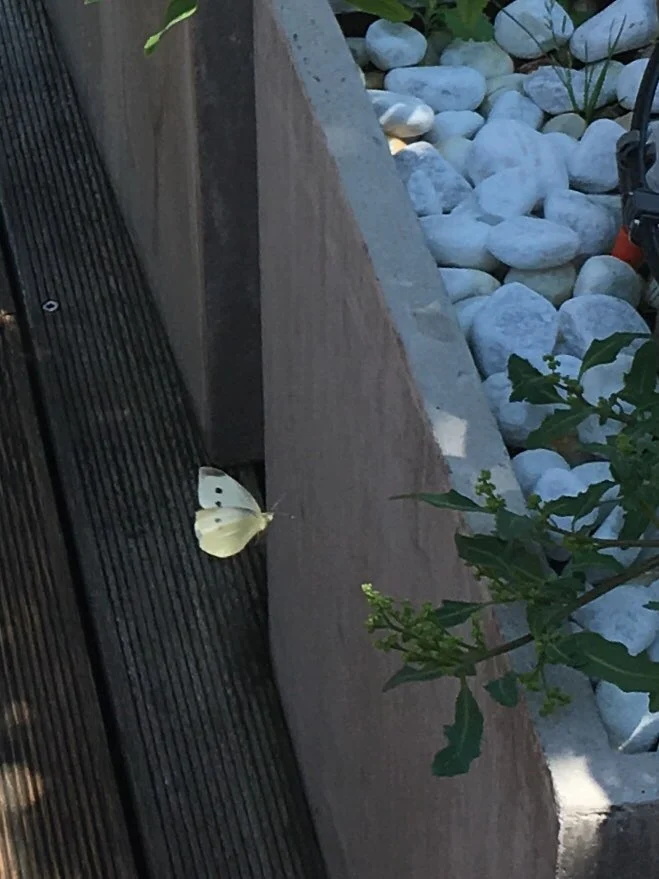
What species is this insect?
Pieris rapae
